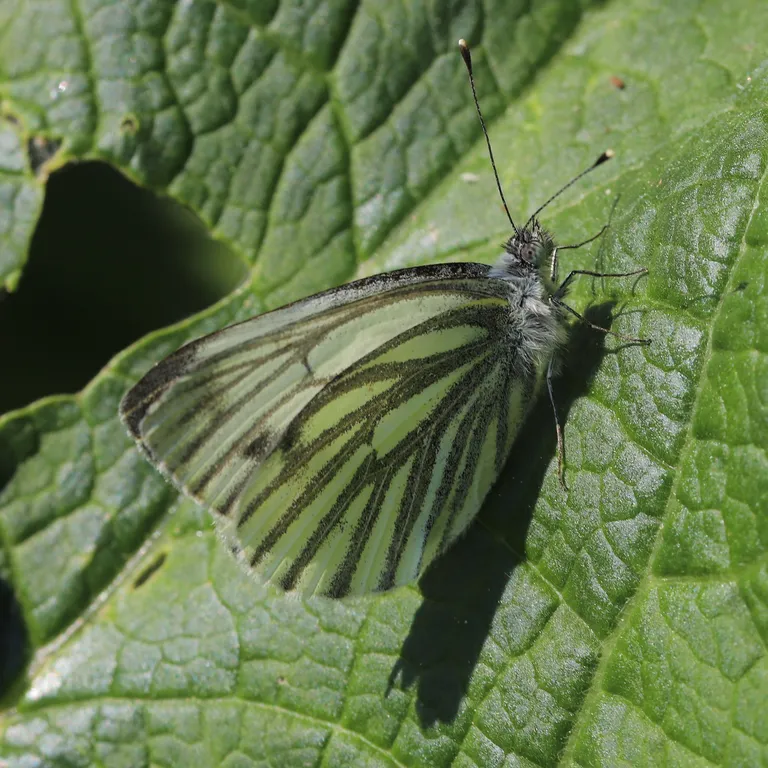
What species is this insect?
Pieris napi
